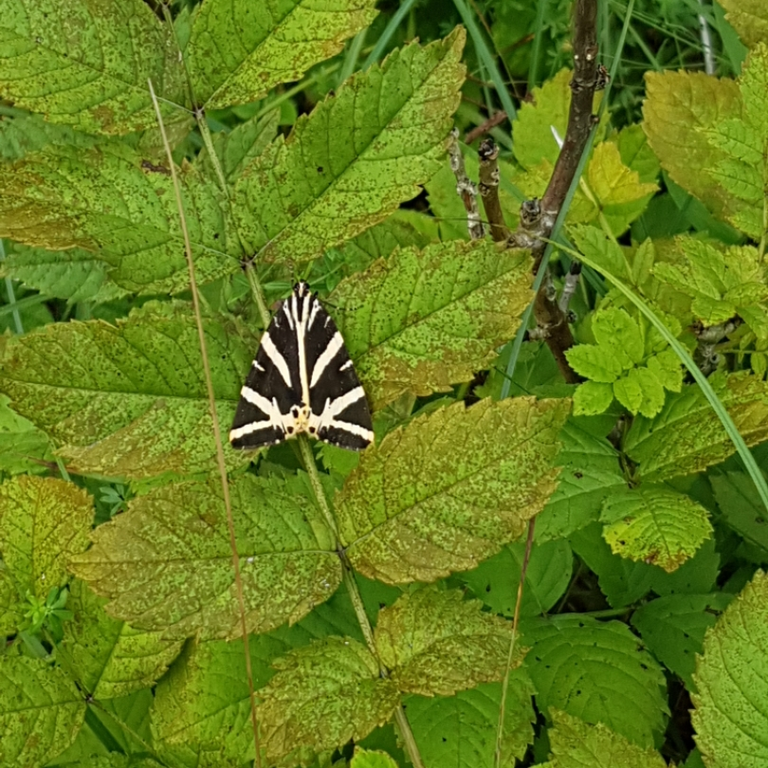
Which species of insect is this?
Euplagia quadripunctaria
